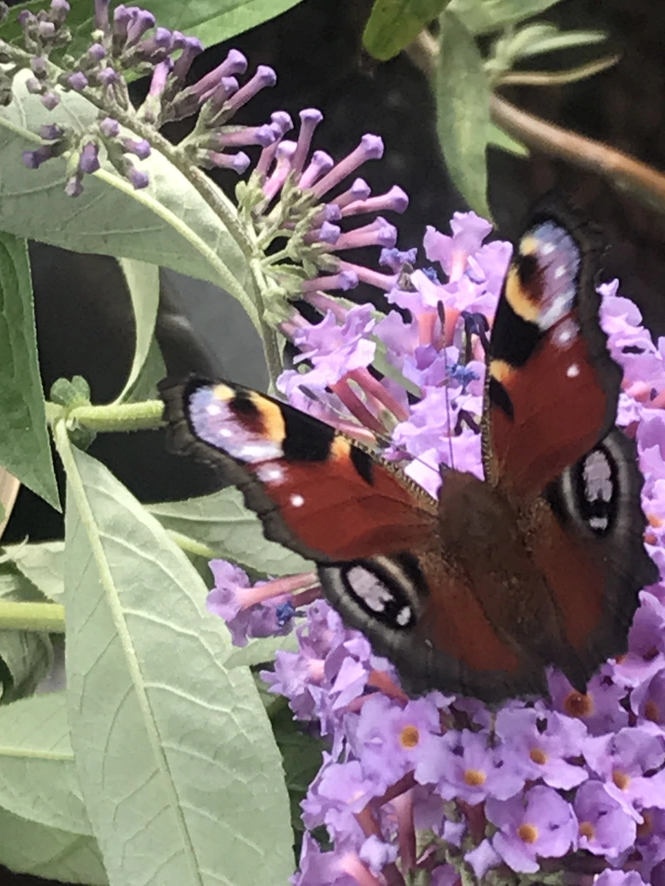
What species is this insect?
Aglais io
